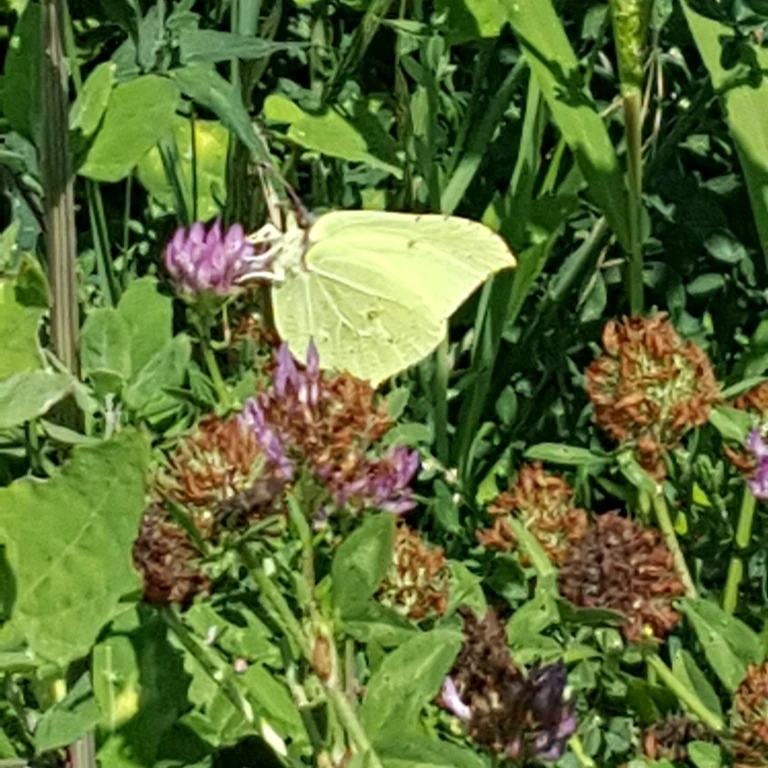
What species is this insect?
Gonepteryx rhamni
